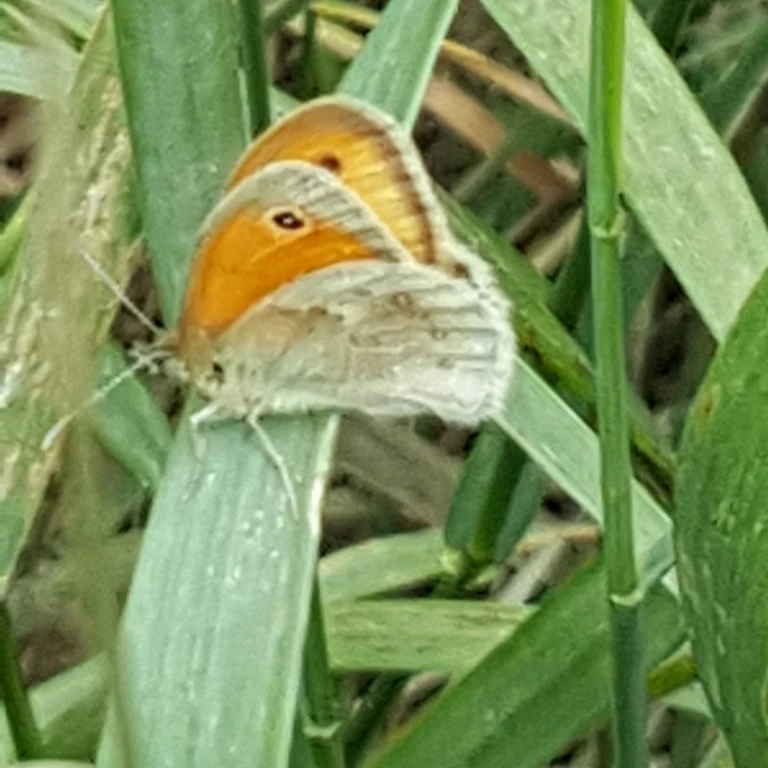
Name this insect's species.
Coenonympha pamphilus
